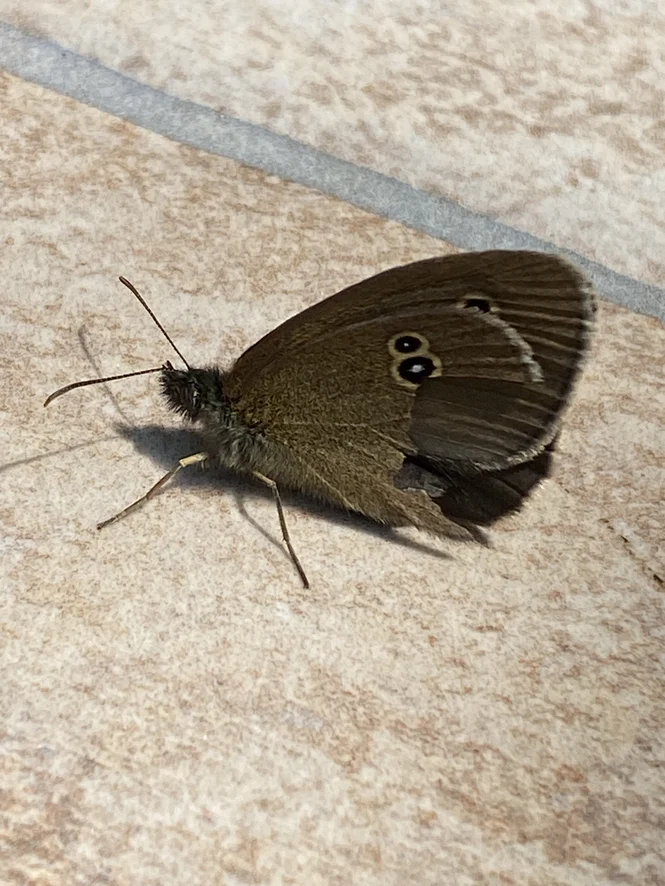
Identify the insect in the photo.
Aphantopus hyperantus
